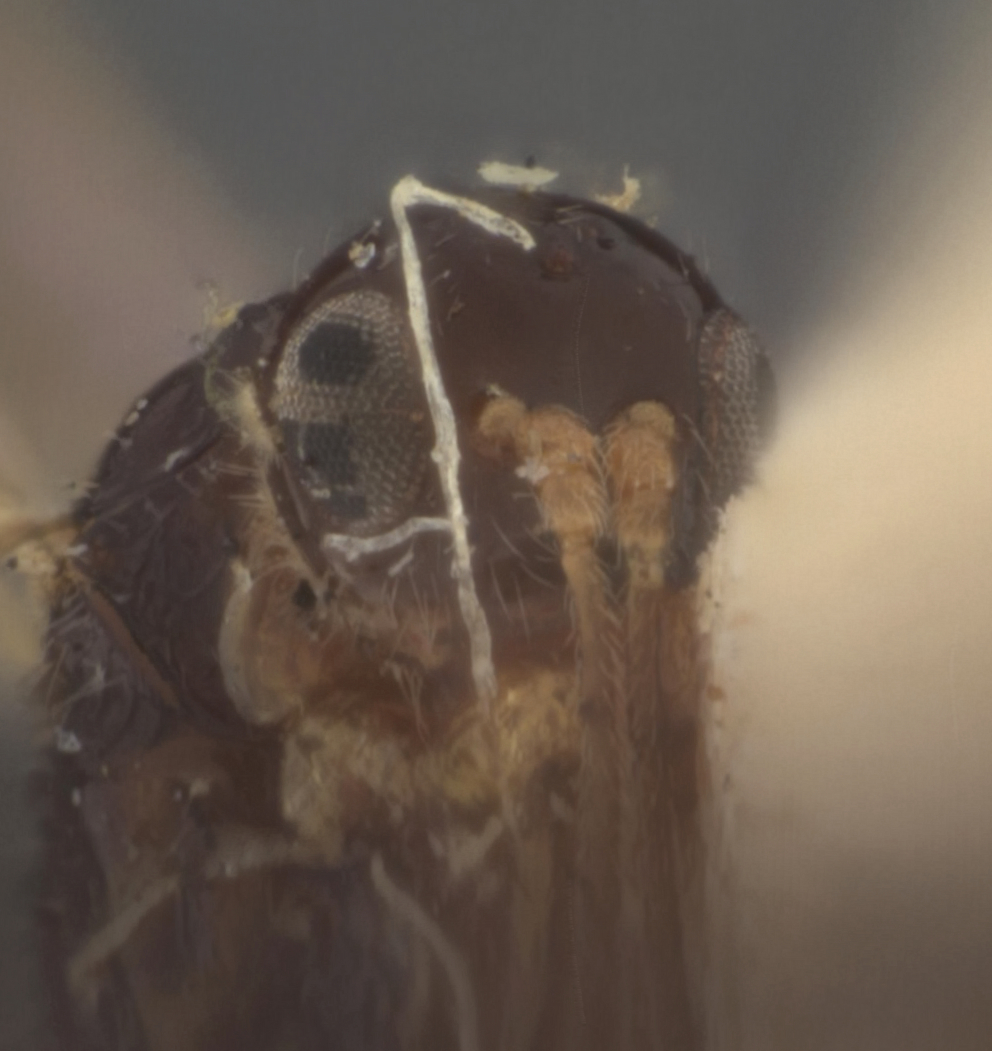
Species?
Heterospilus leptostyli
